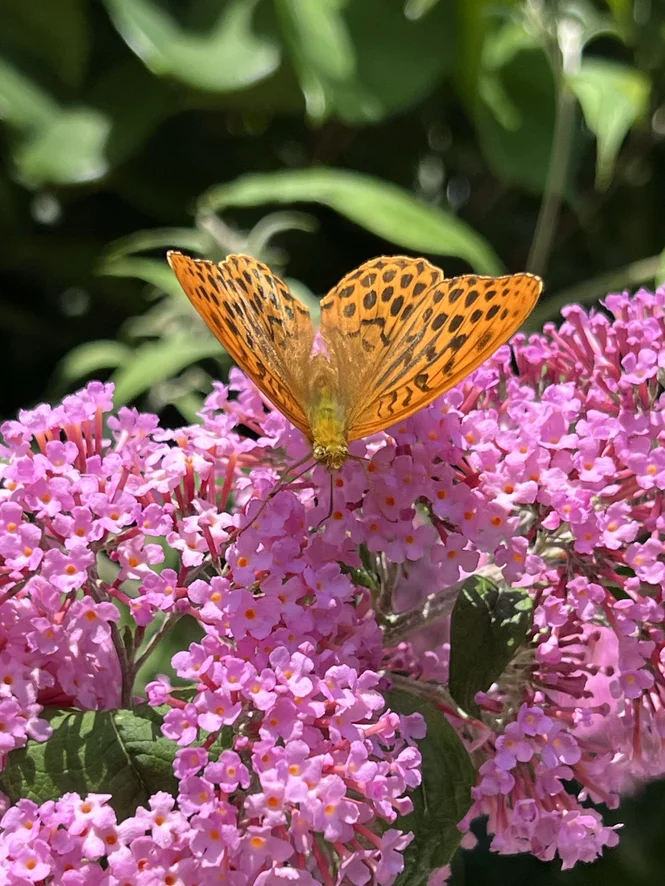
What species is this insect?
Argynnis paphia
